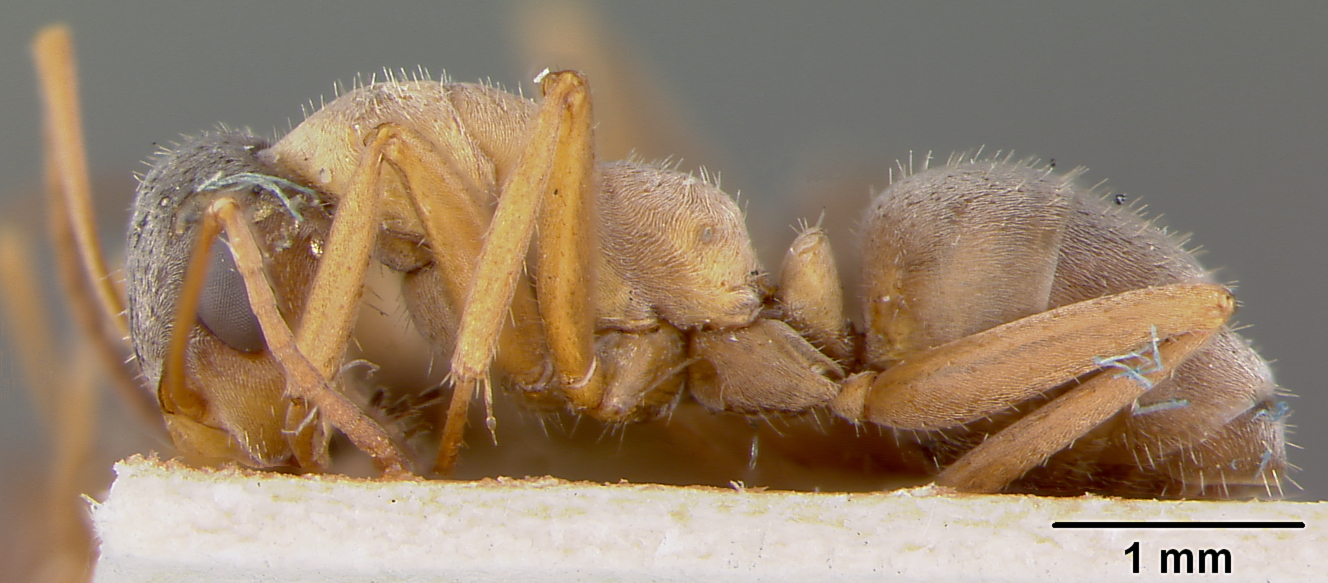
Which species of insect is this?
Formica cinerea
